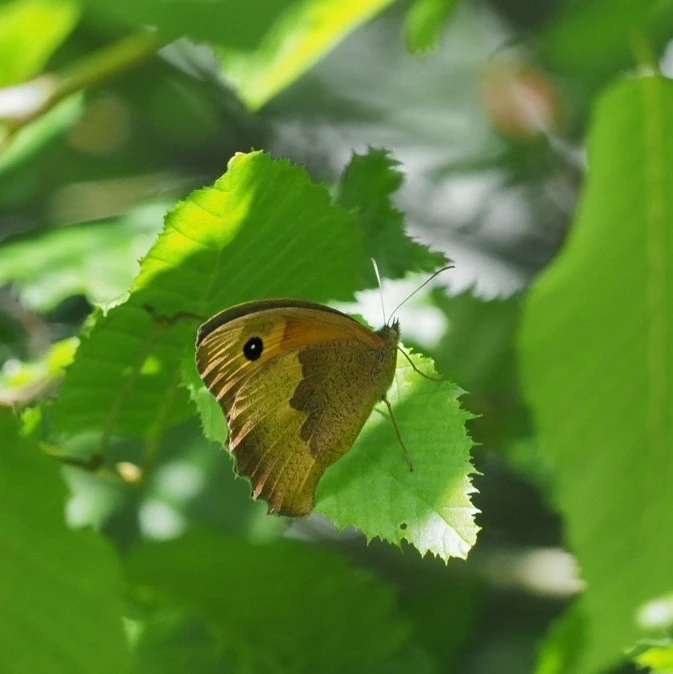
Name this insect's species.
Maniola jurtina
